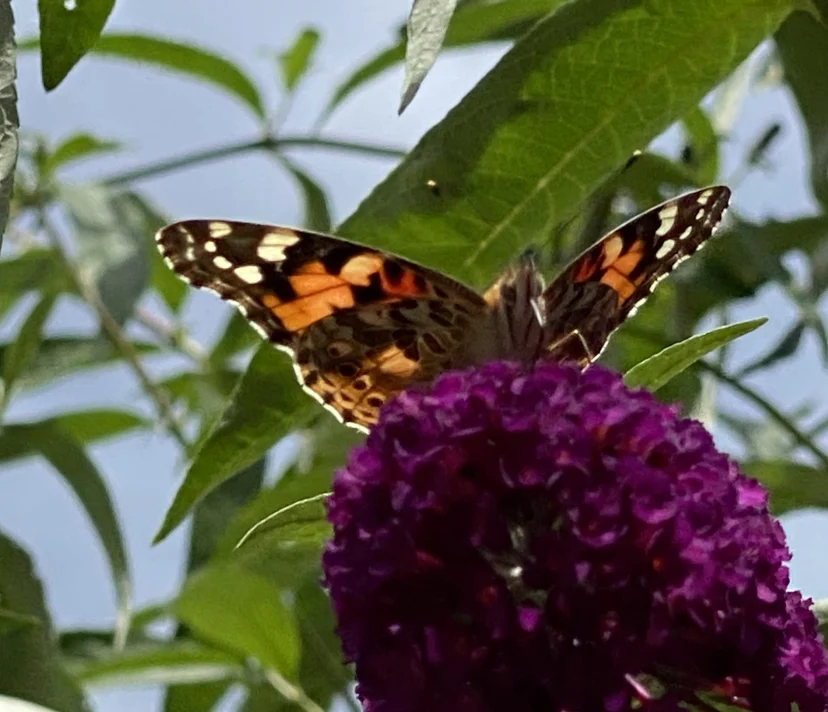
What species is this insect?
Vanessa cardui
